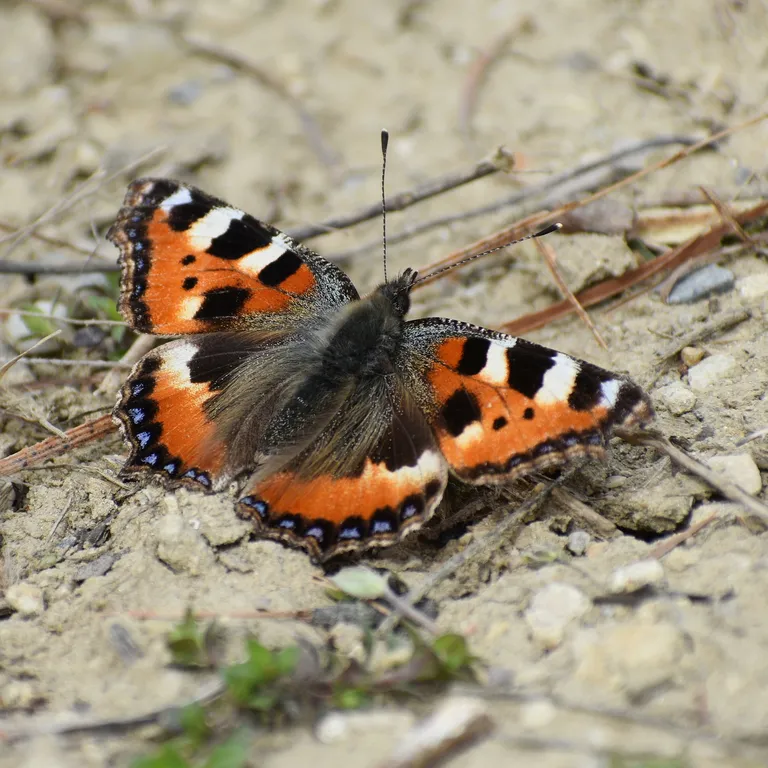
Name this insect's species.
Aglais urticae
